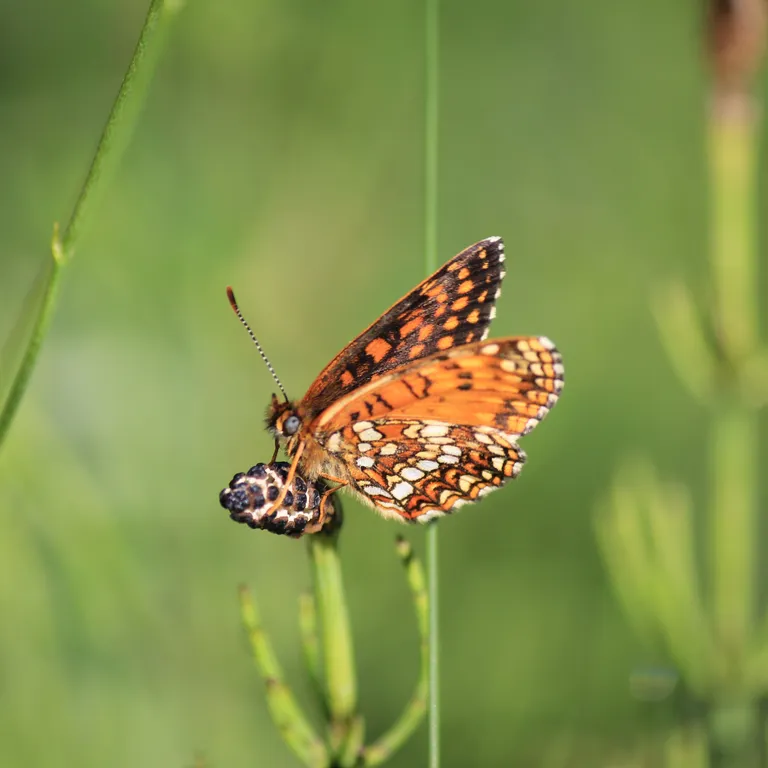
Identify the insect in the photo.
Melitaea diamina
